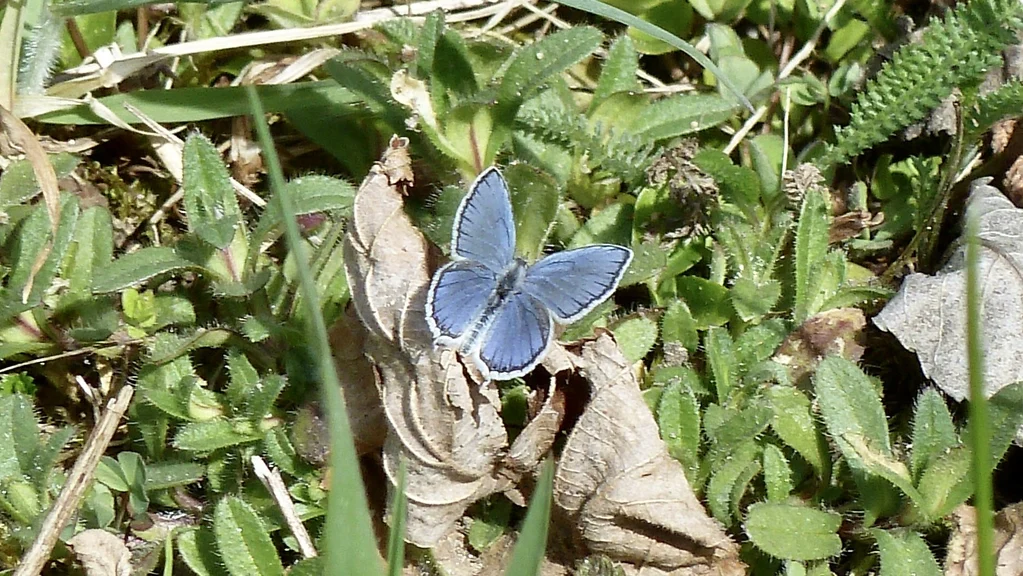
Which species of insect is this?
Cupido argiades (also Elkalyce argiades)
